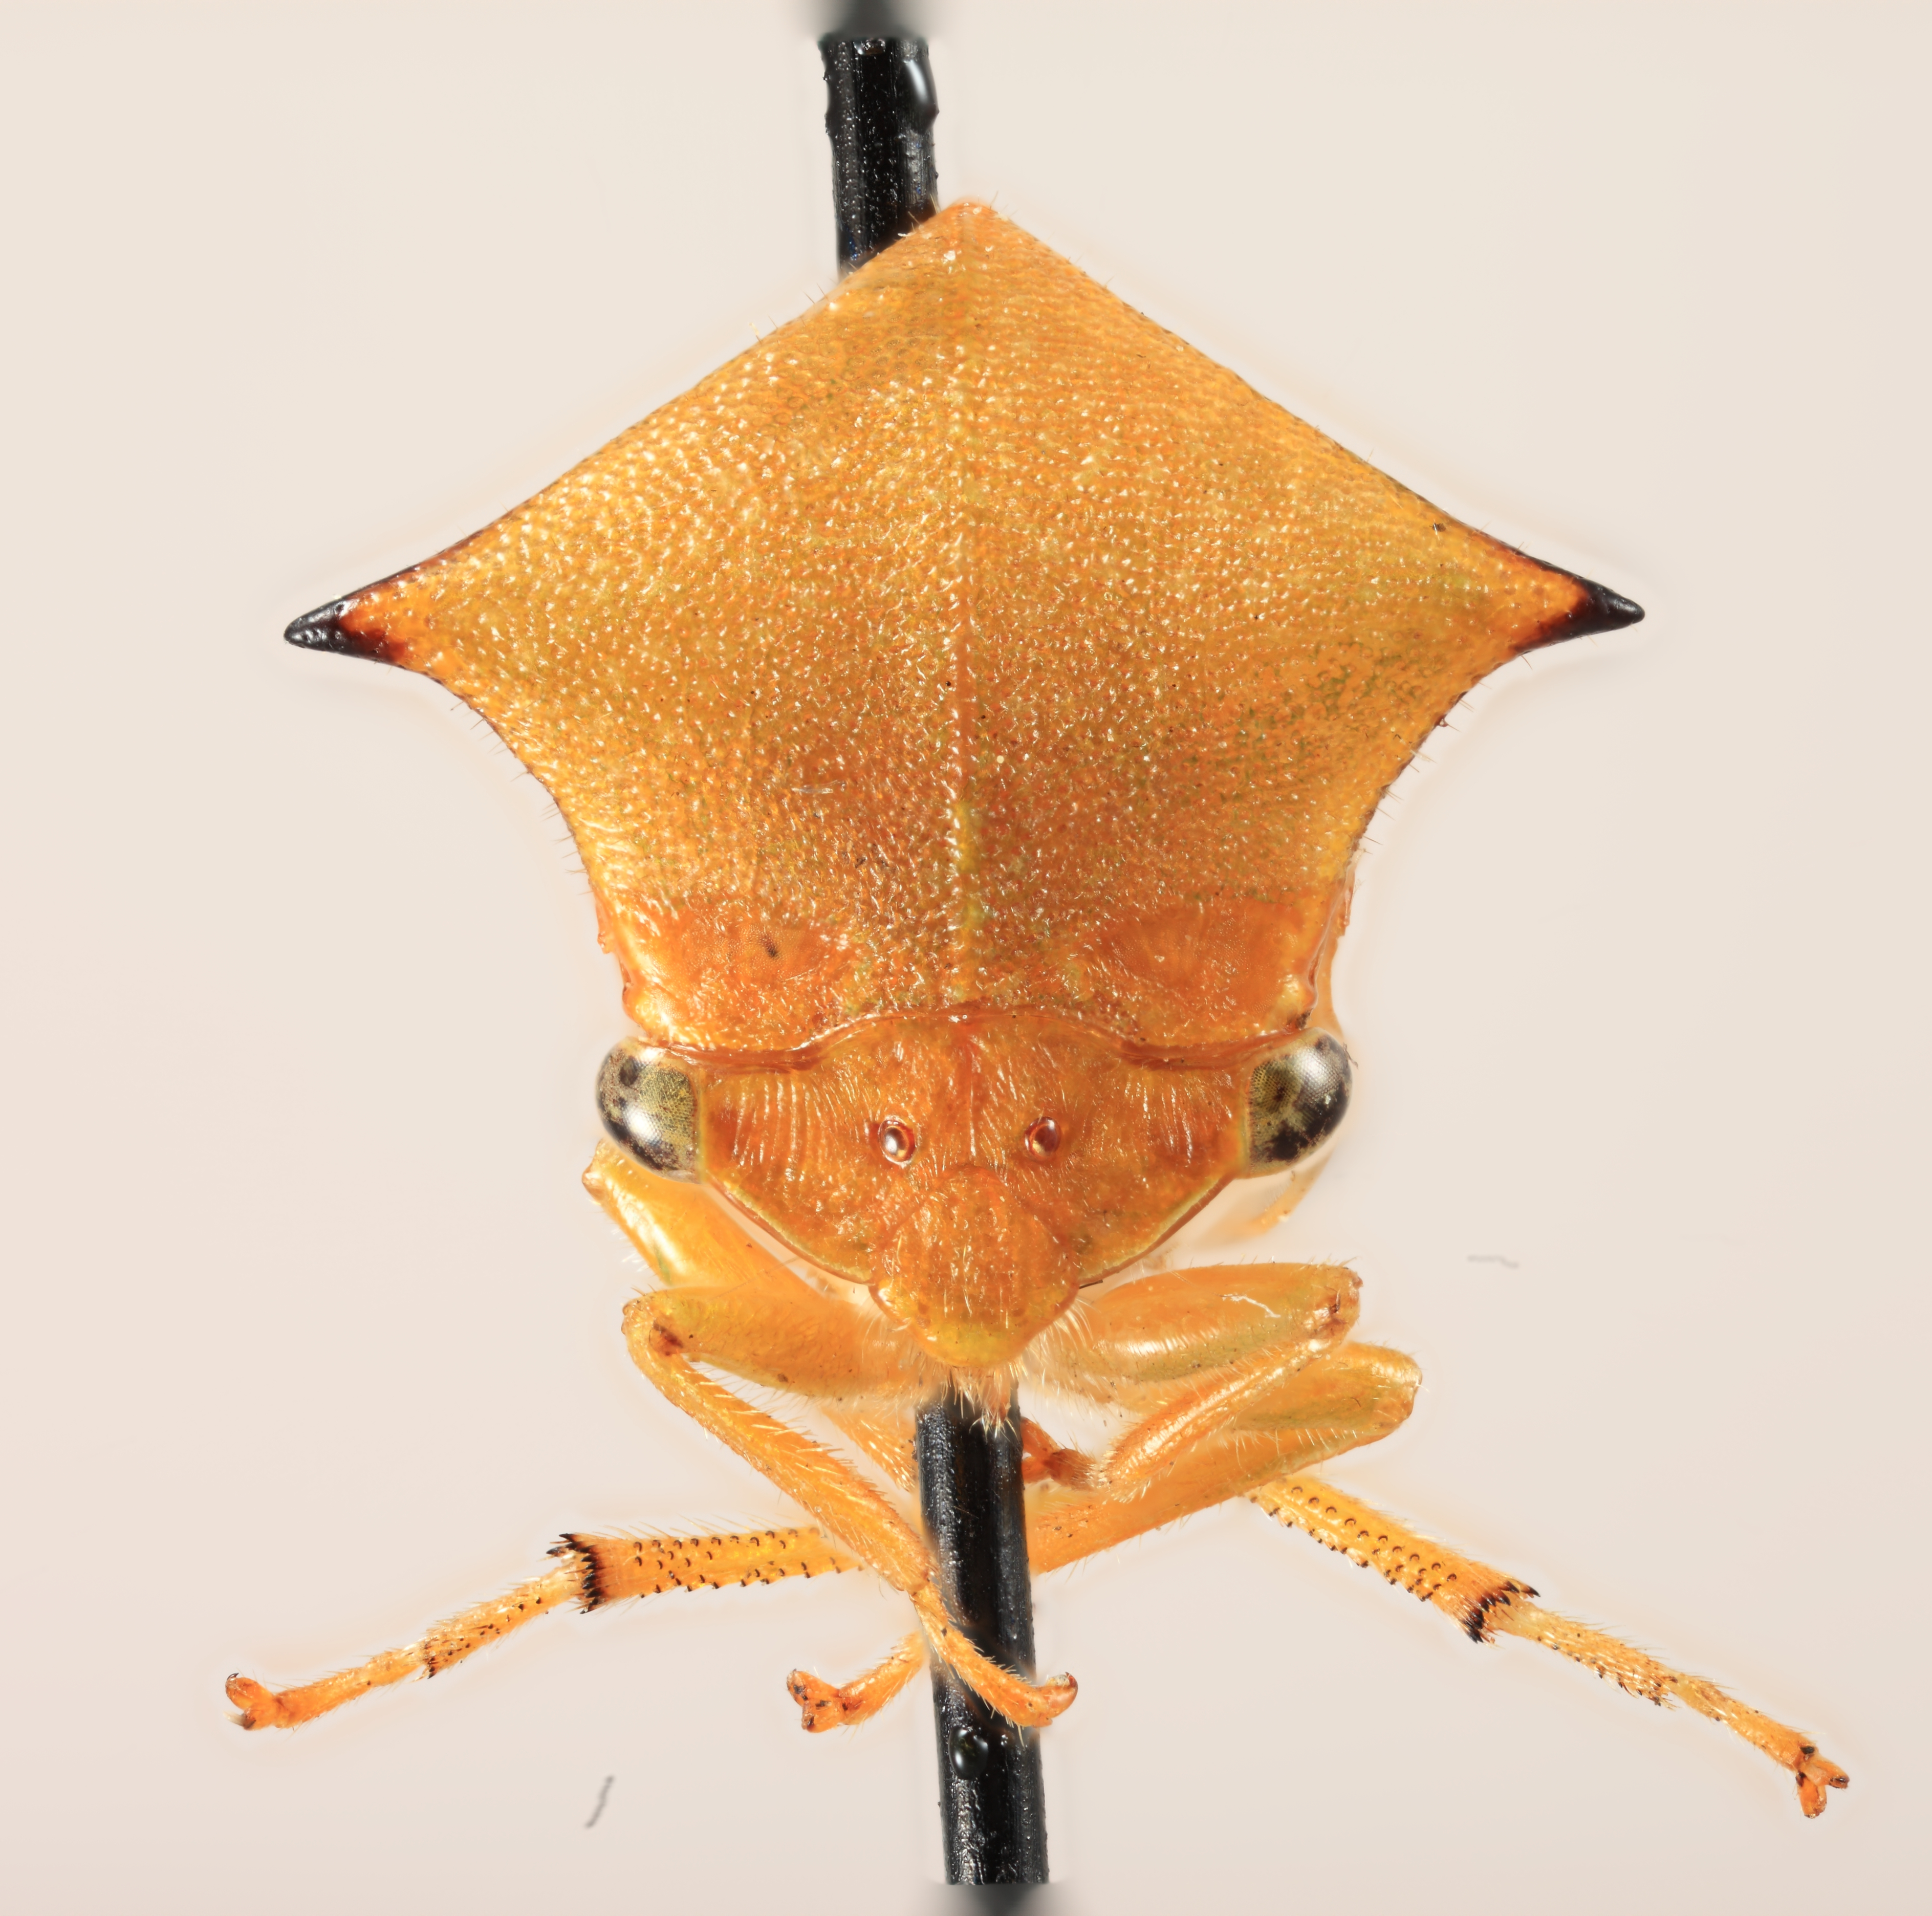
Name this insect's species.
Stictocephala bisonia
